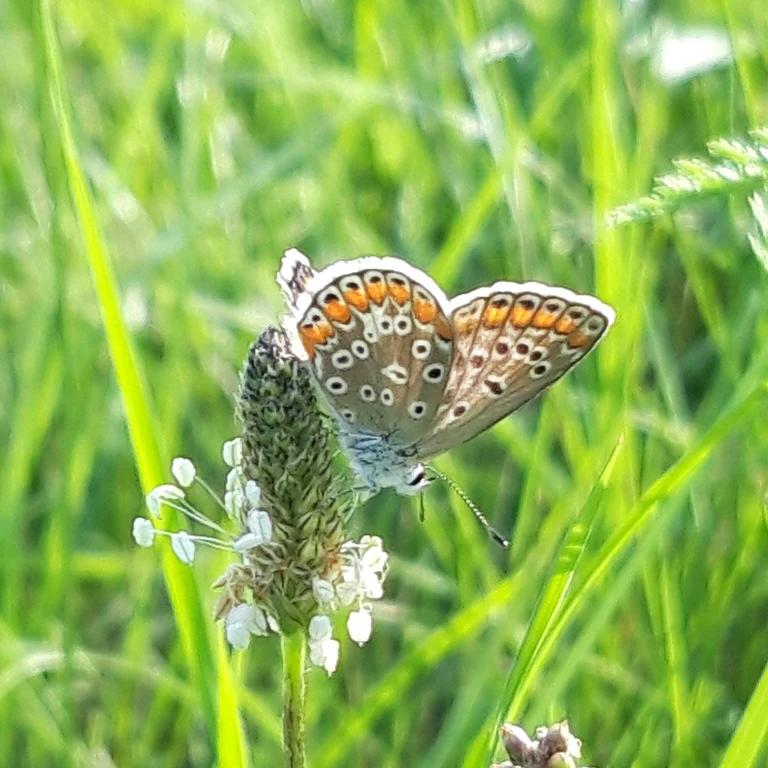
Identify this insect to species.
Polyommatus icarus
